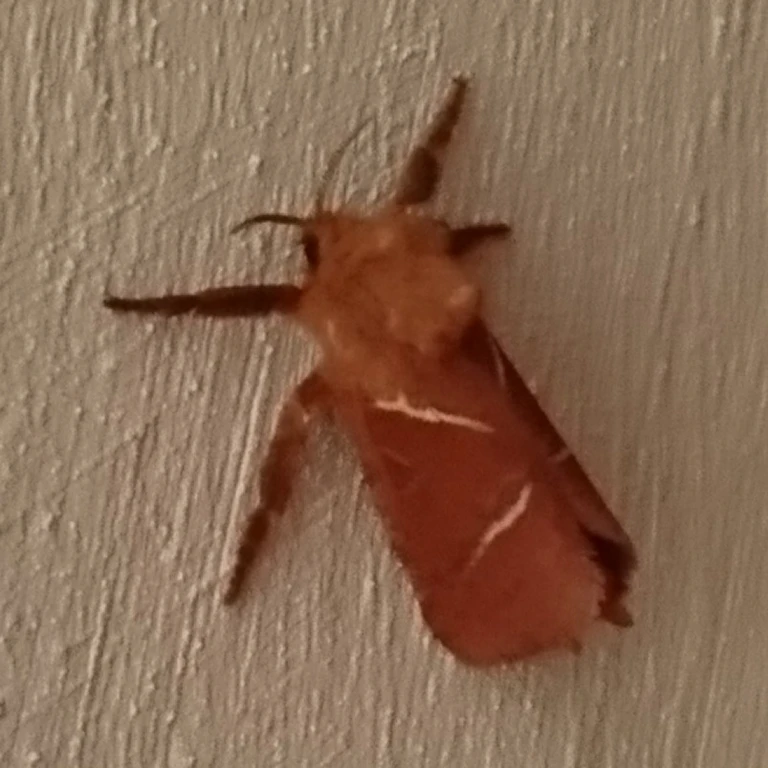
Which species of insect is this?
Triodia sylvina
